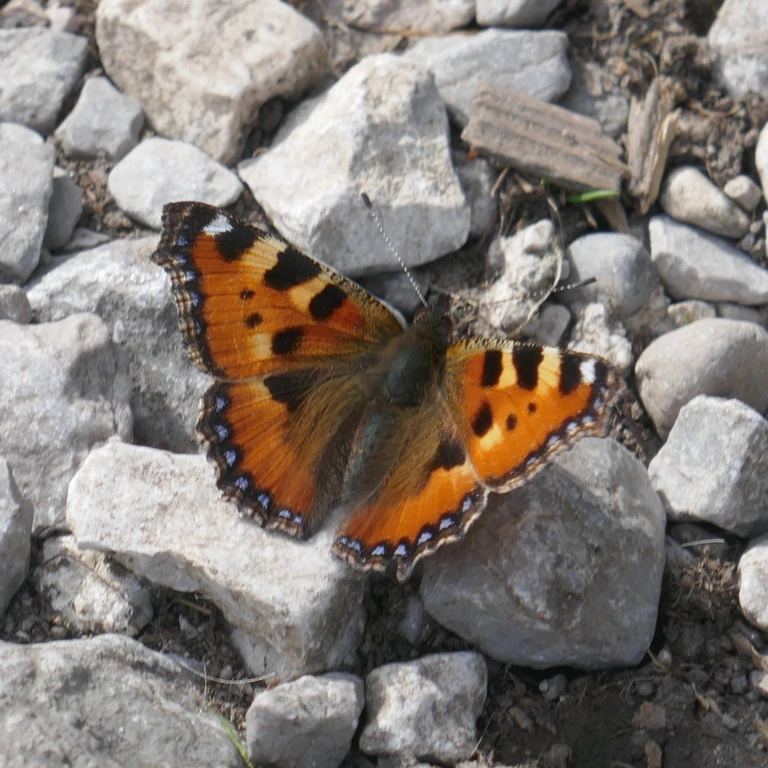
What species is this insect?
Aglais urticae
